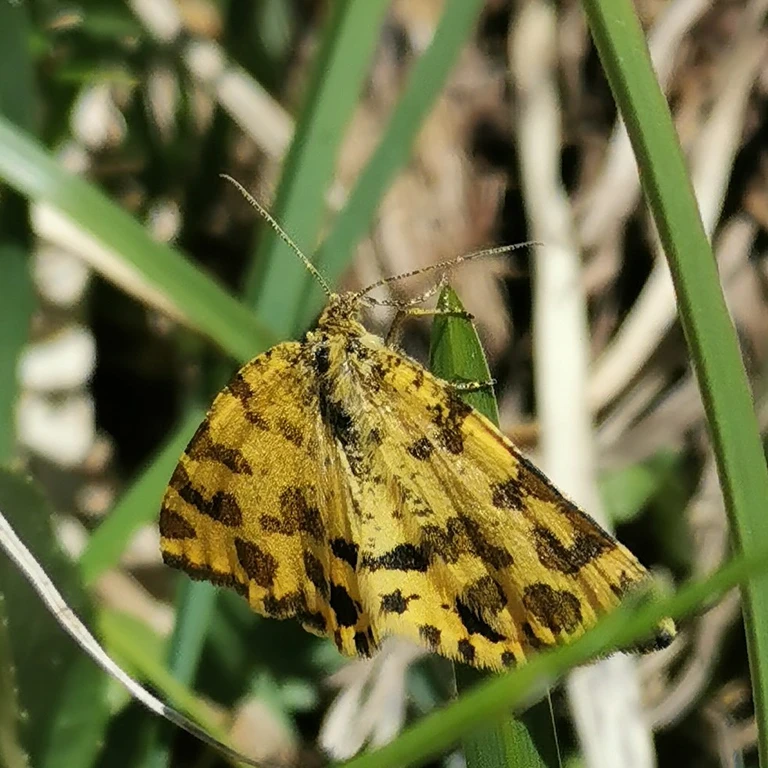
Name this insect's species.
Pseudopanthera macularia
